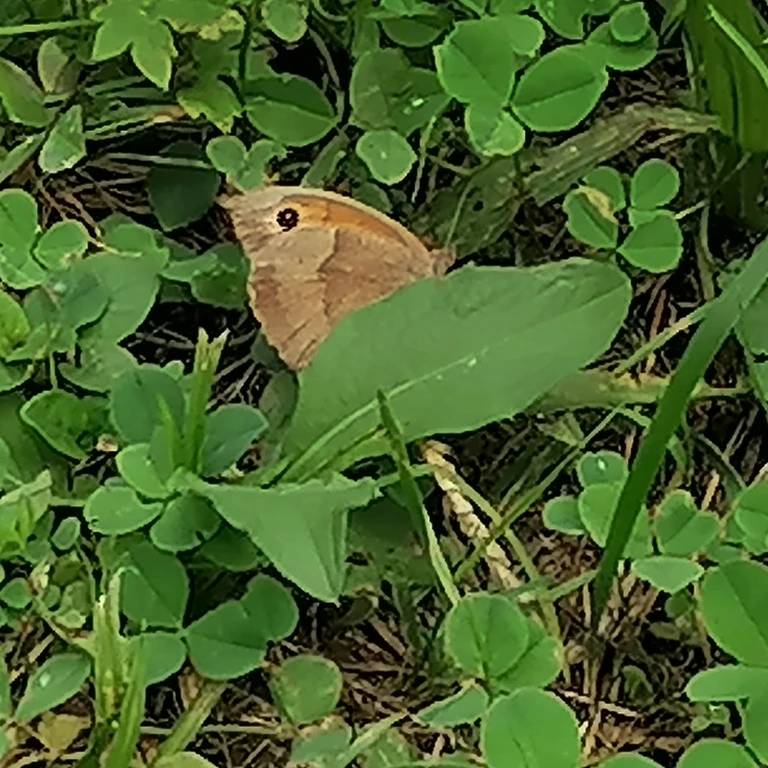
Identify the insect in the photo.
Maniola jurtina
